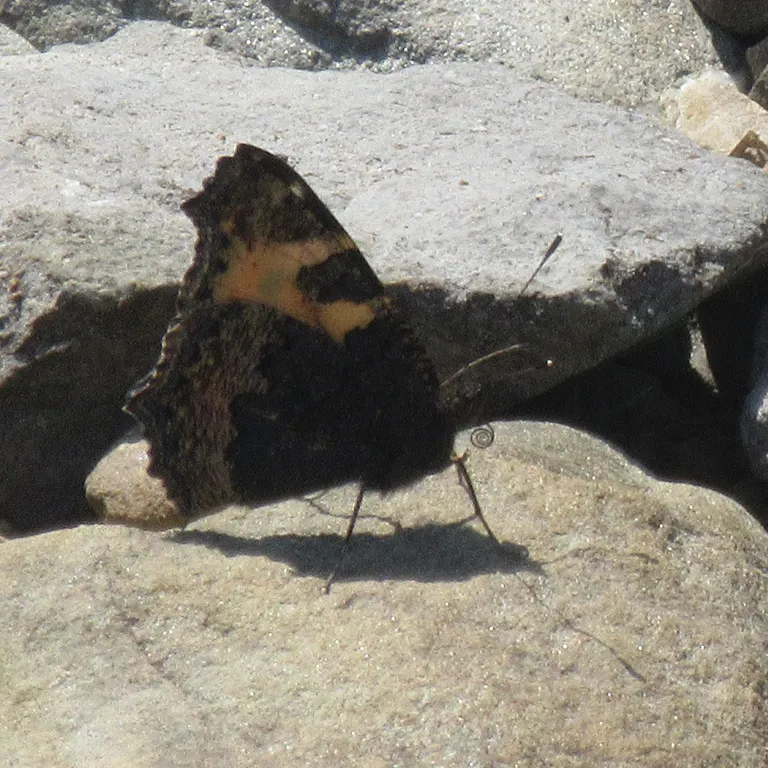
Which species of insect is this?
Aglais urticae
